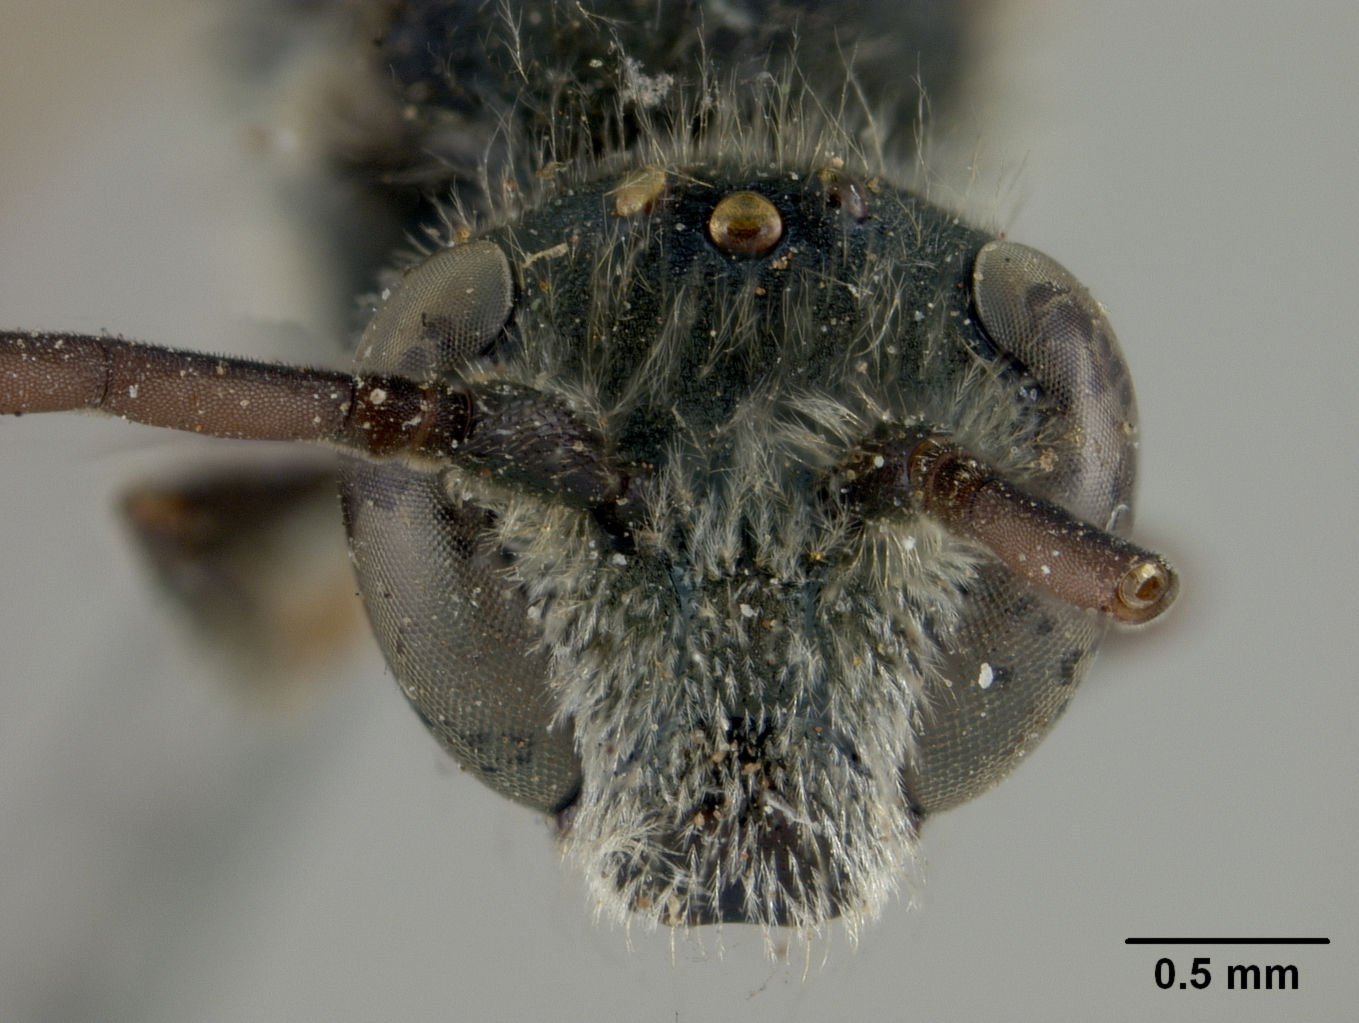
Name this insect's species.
Rhopalictus melanocladus
